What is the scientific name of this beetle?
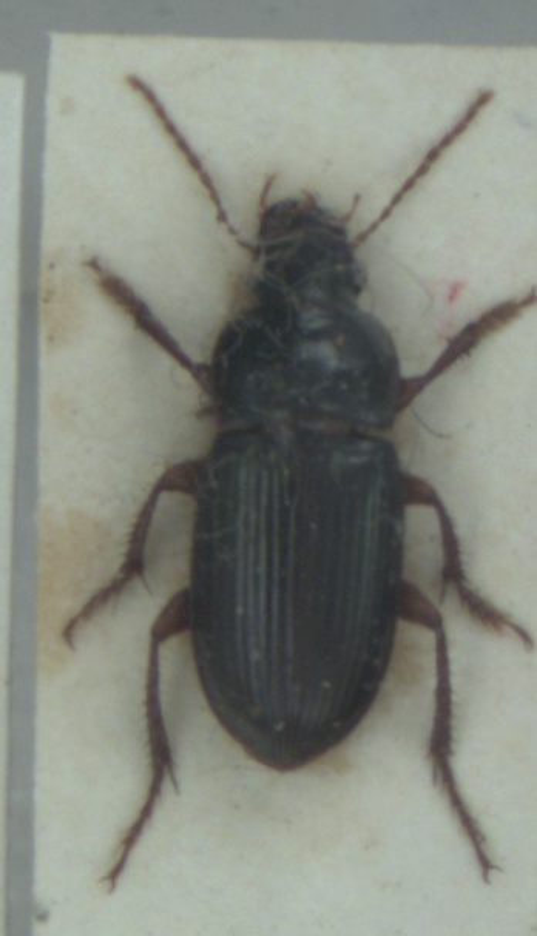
Harpalus smaragdinus
